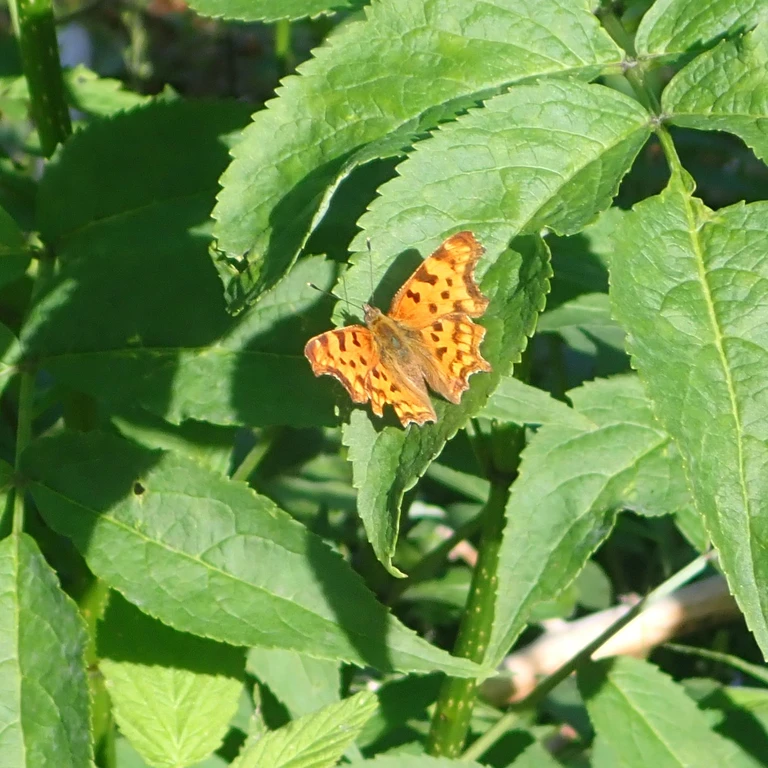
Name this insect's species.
Polygonia c-album
